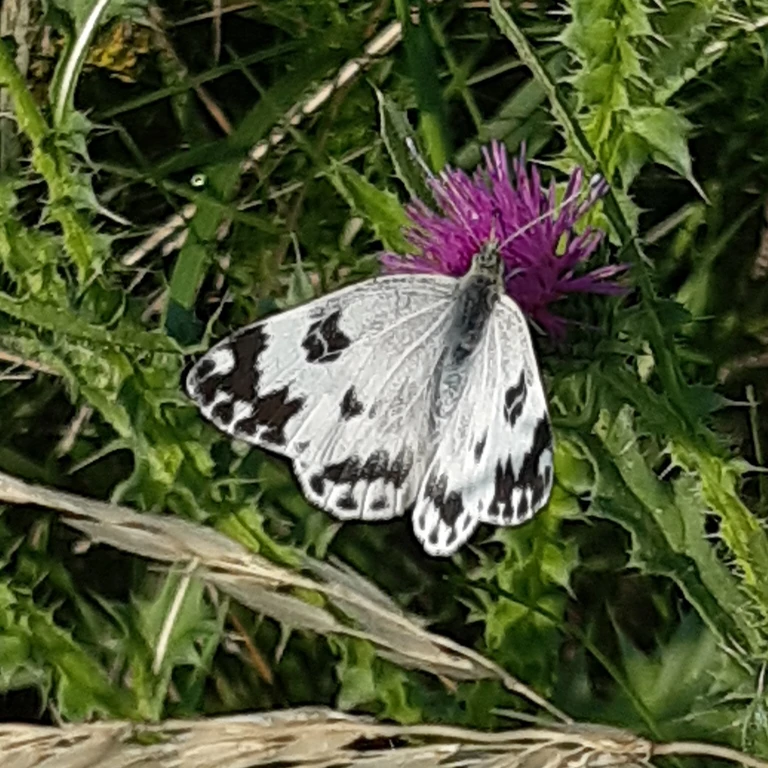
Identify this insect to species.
Pontia edusa
